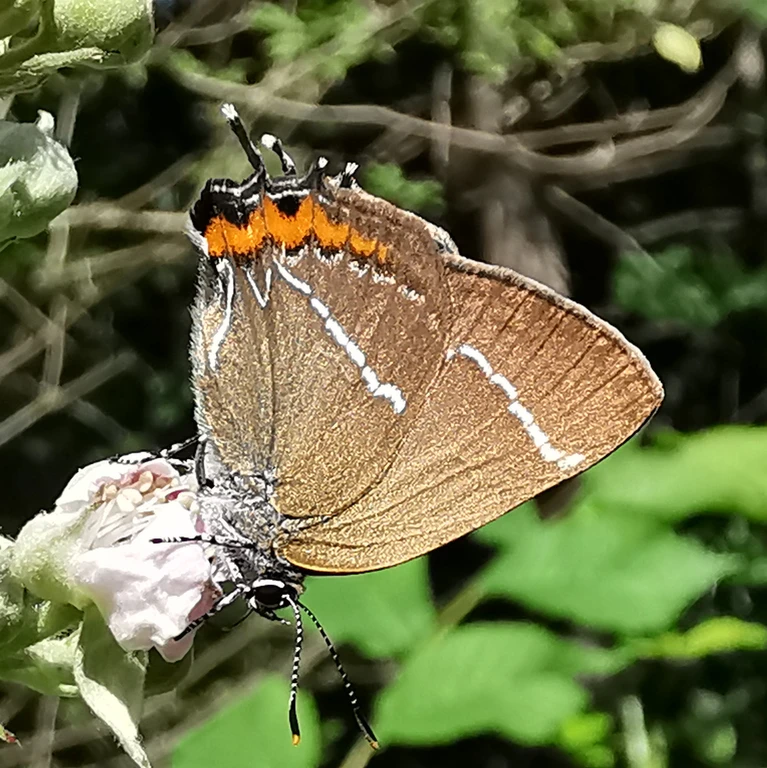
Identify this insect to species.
Satyrium w-album
